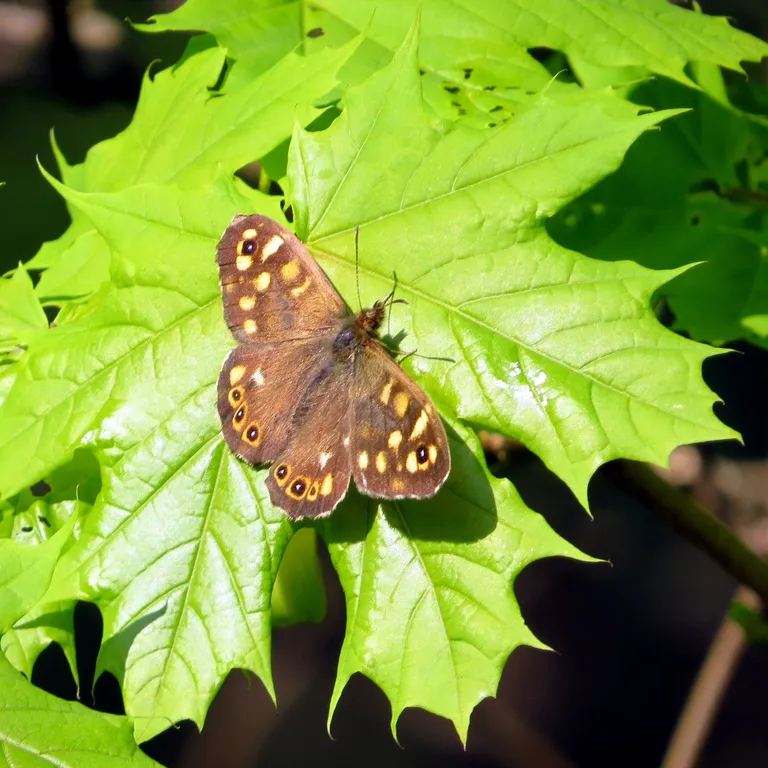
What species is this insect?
Pararge aegeria
